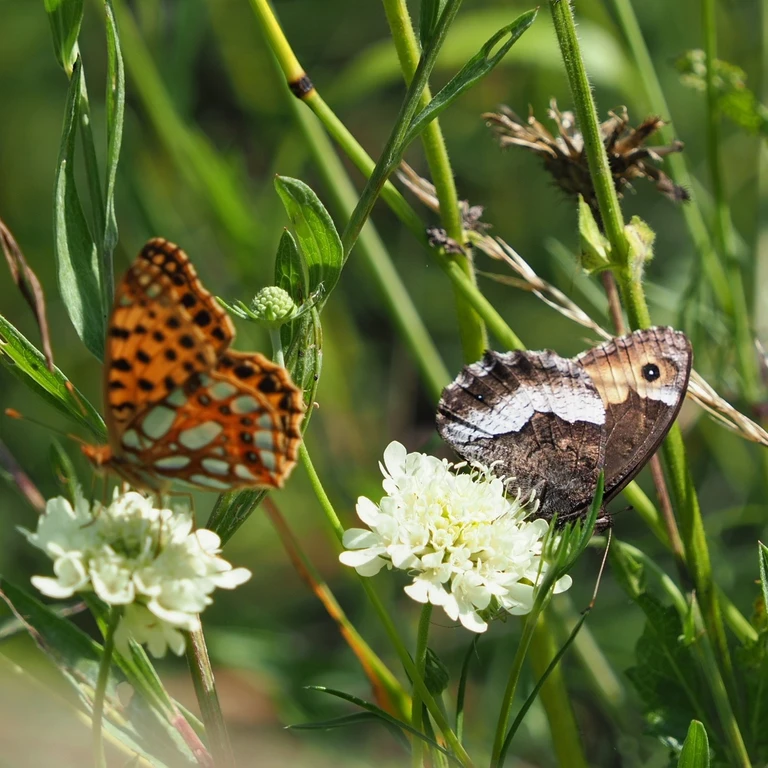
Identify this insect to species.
Issoria lathonia
